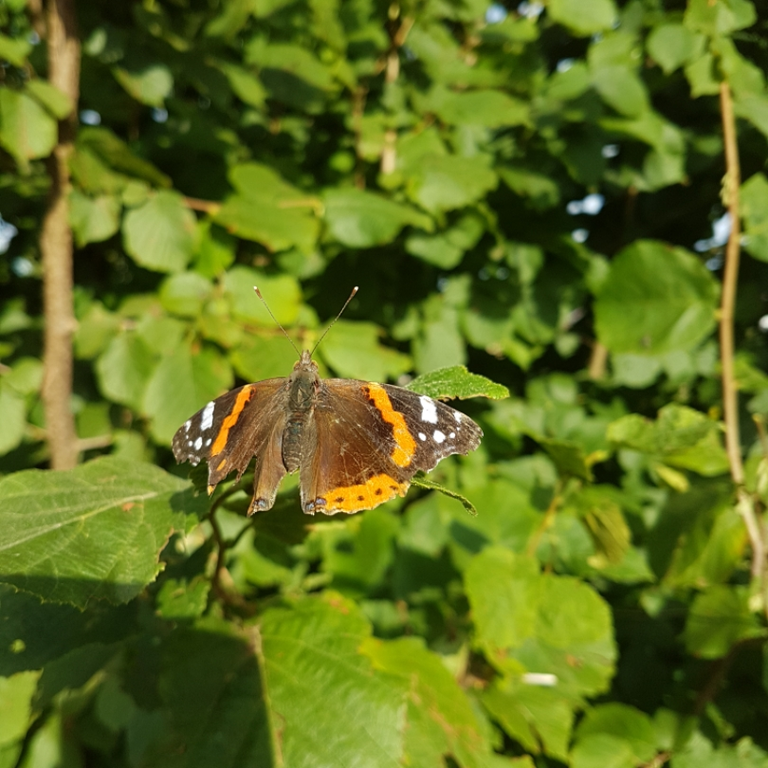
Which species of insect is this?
Vanessa atalanta
